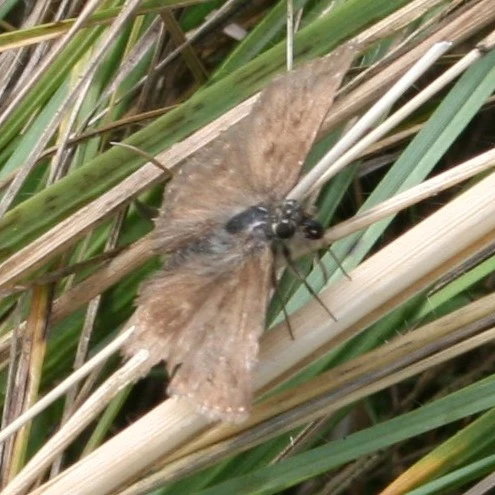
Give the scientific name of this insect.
Erynnis tages
